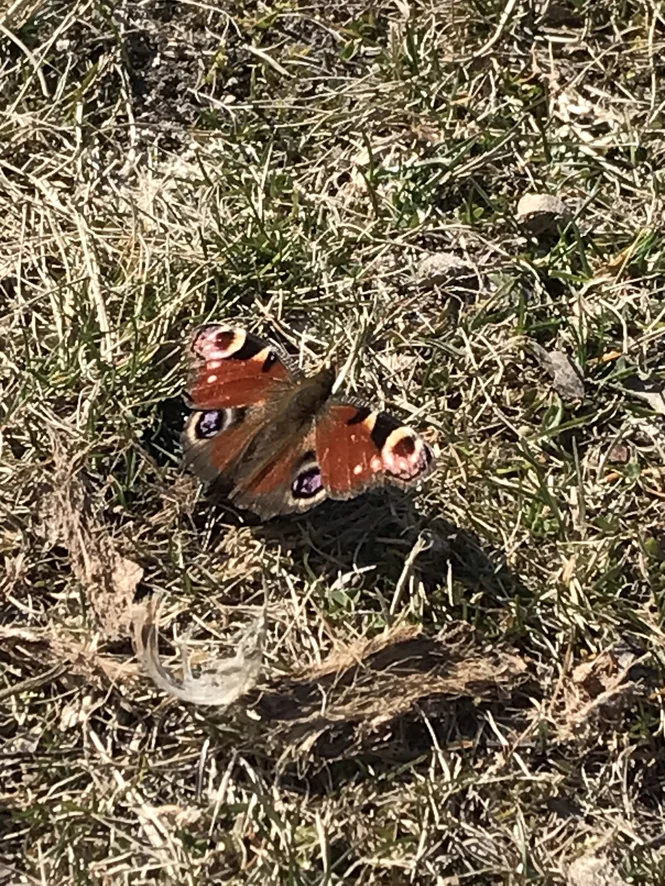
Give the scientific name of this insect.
Aglais io
